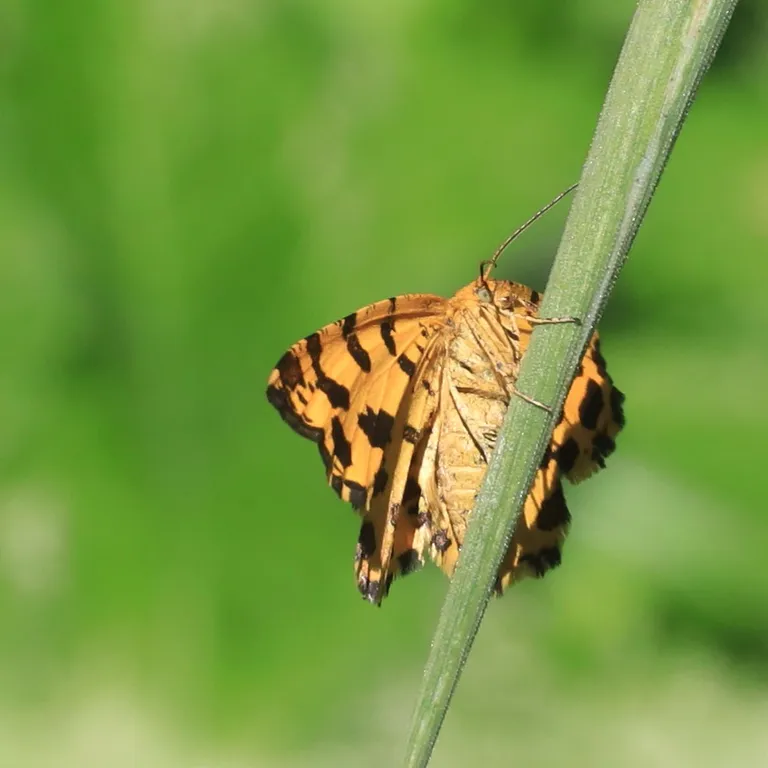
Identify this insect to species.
Pseudopanthera macularia
